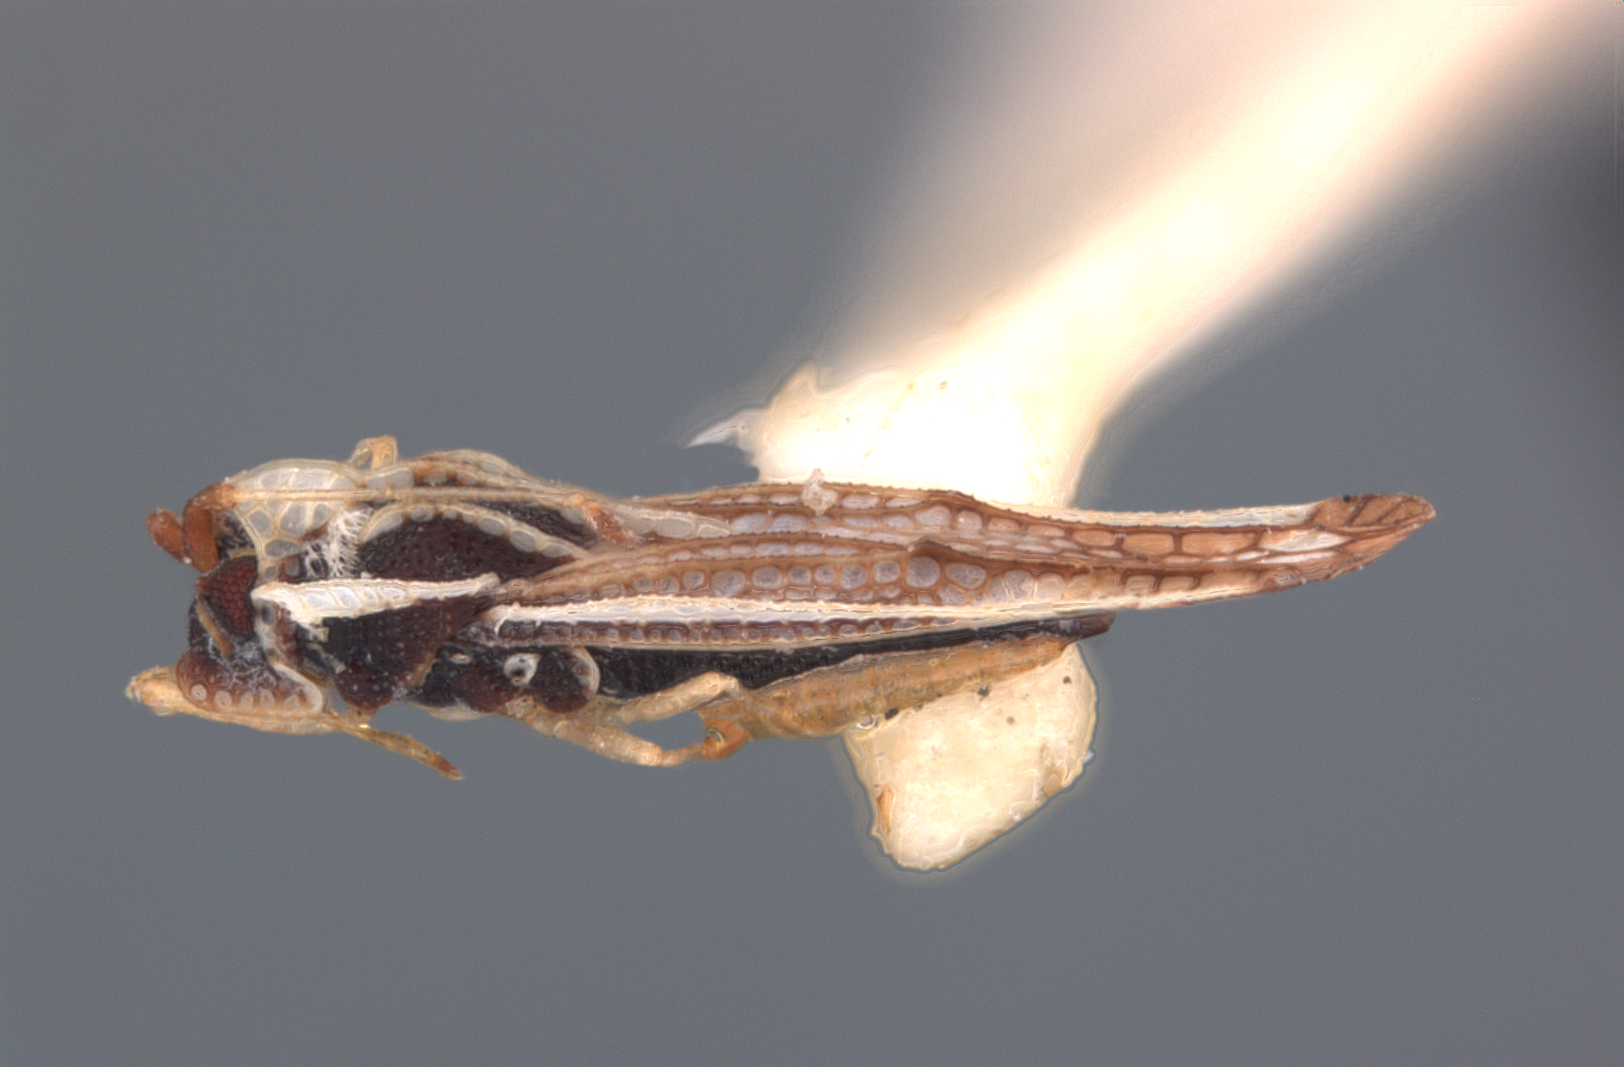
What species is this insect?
Leptopharsa siderea
